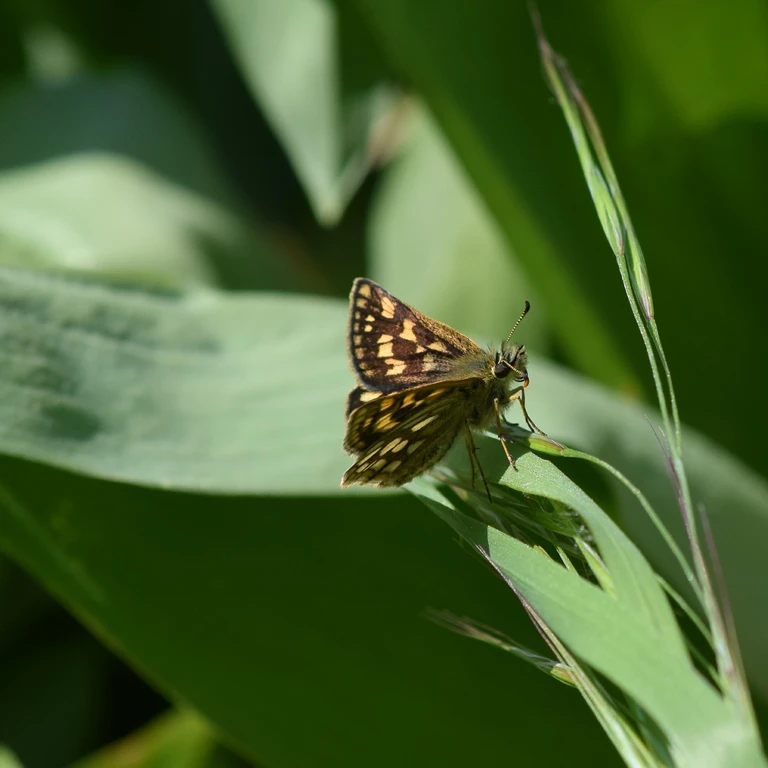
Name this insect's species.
Carterocephalus palaemon
